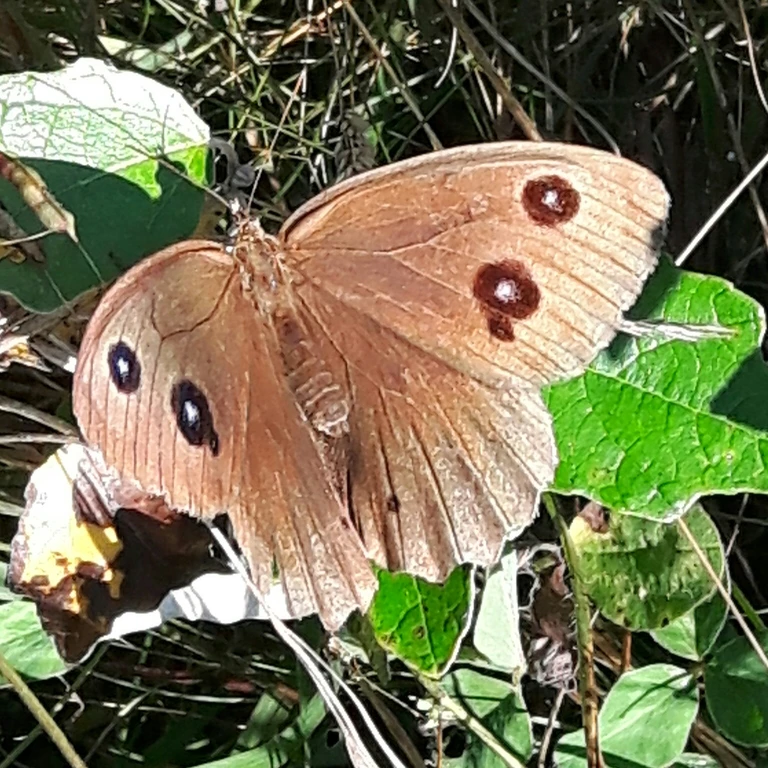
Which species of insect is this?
Minois dryas
